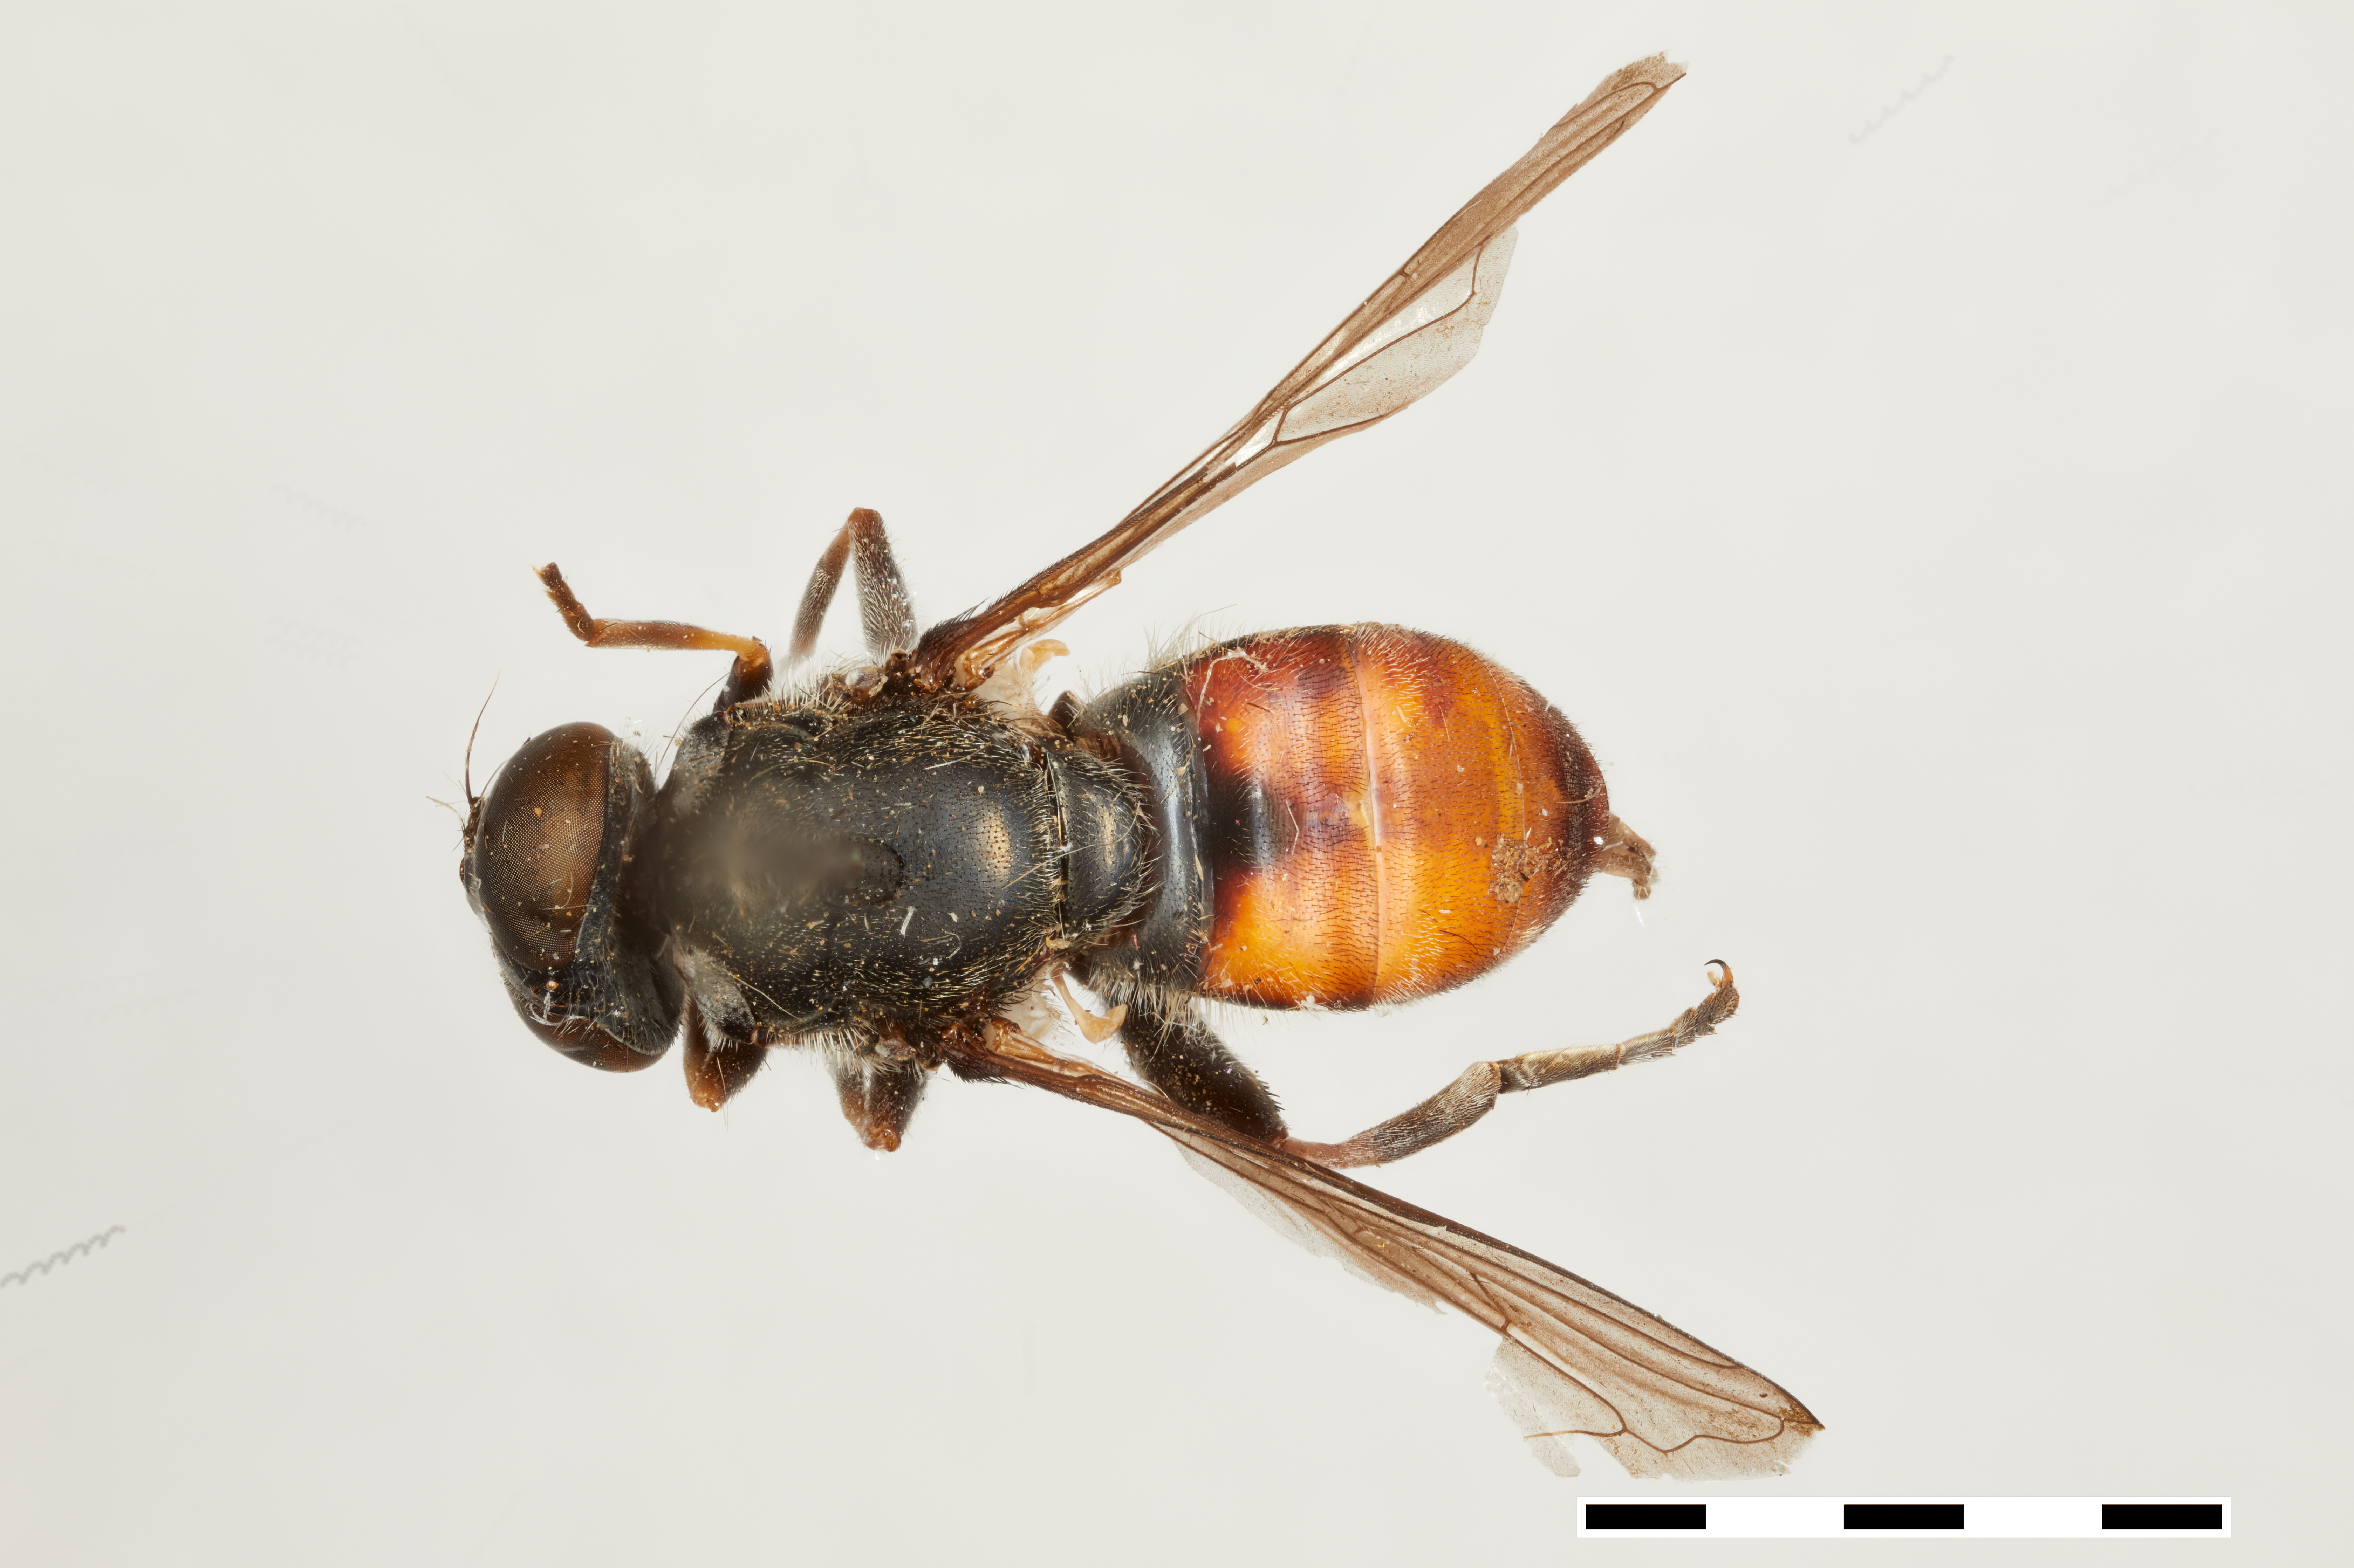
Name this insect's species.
Xylota argoi
